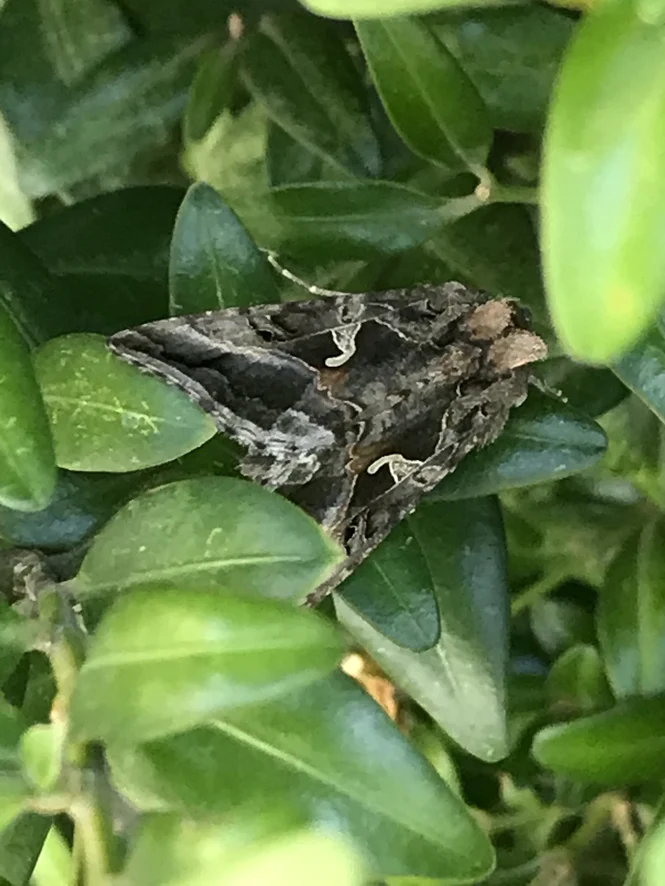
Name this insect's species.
Autographa gamma
